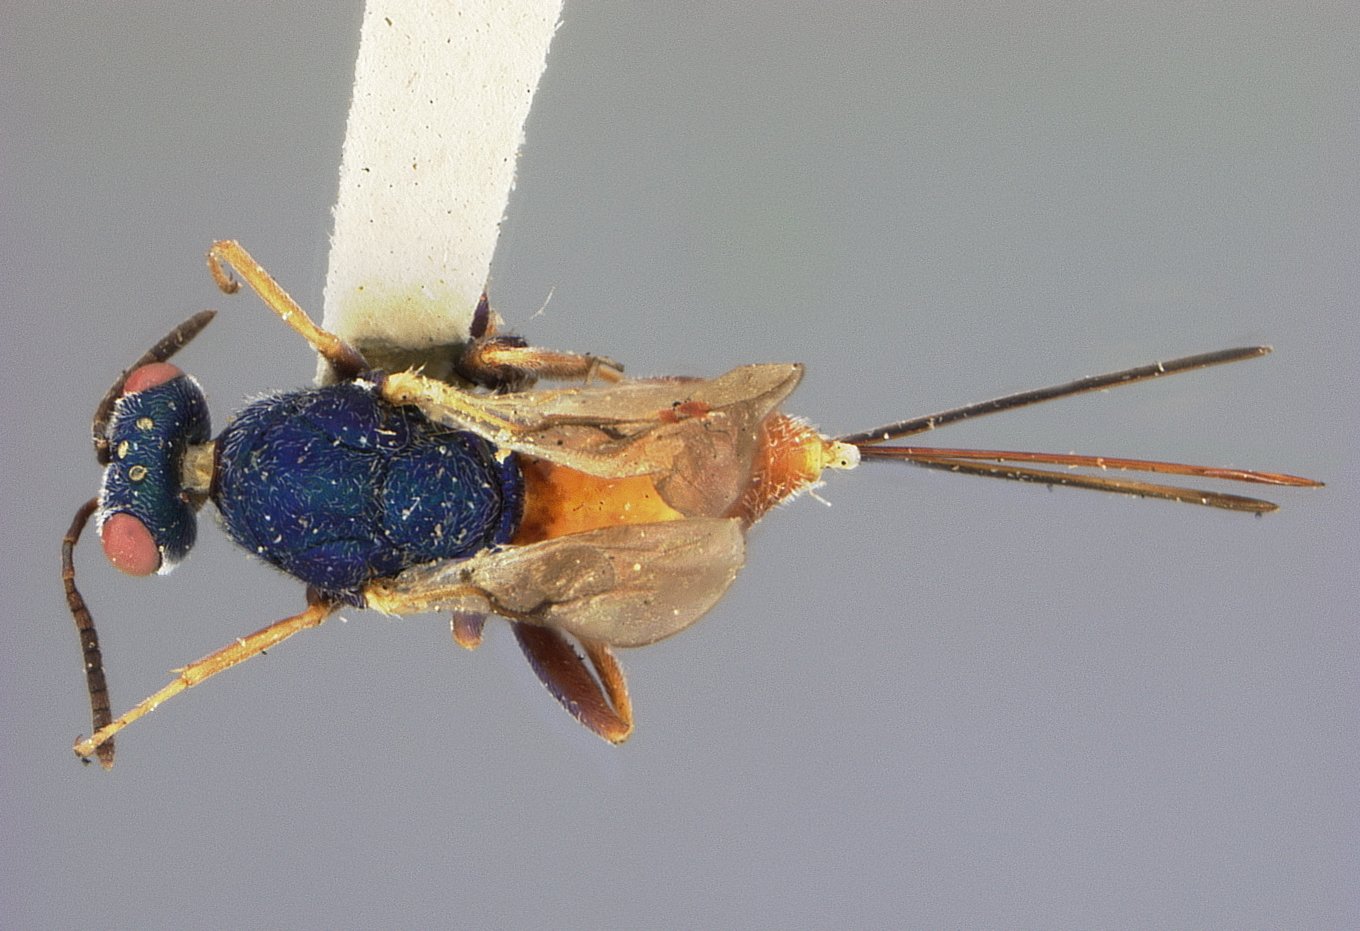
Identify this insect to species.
Torymus wickhami
